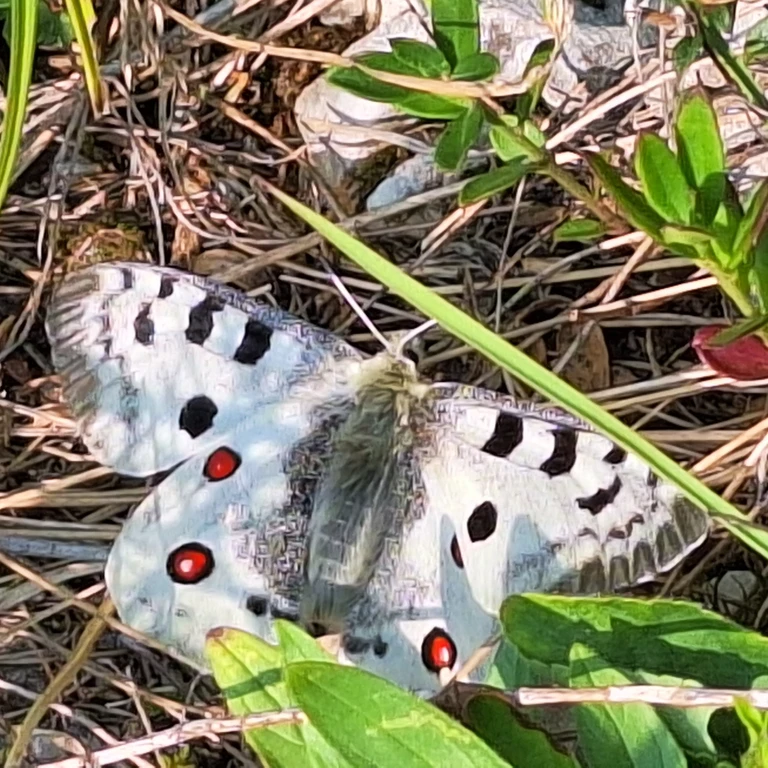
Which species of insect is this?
Parnassius apollo
